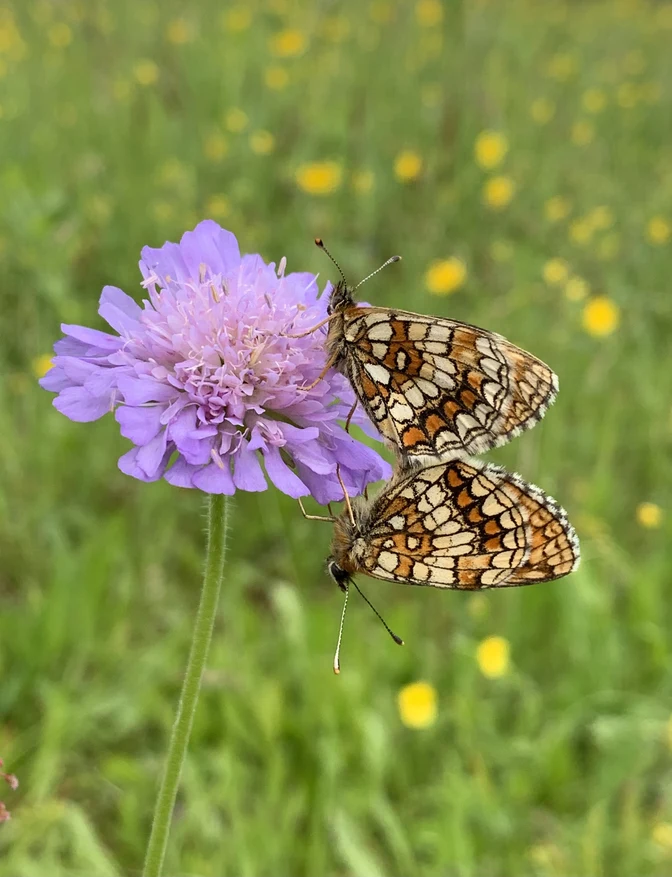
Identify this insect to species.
Melitaea athalia
